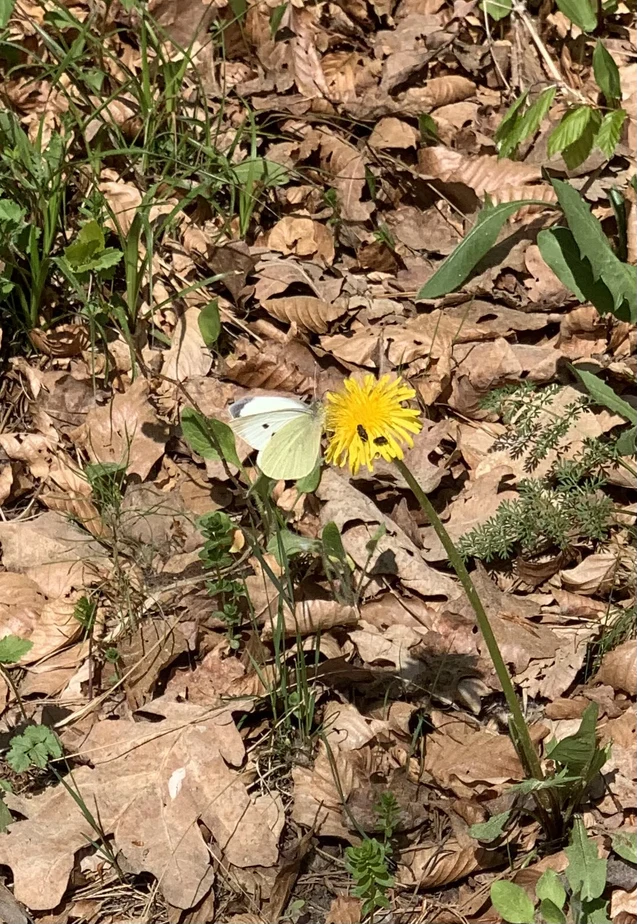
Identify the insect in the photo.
Pieris brassicae
